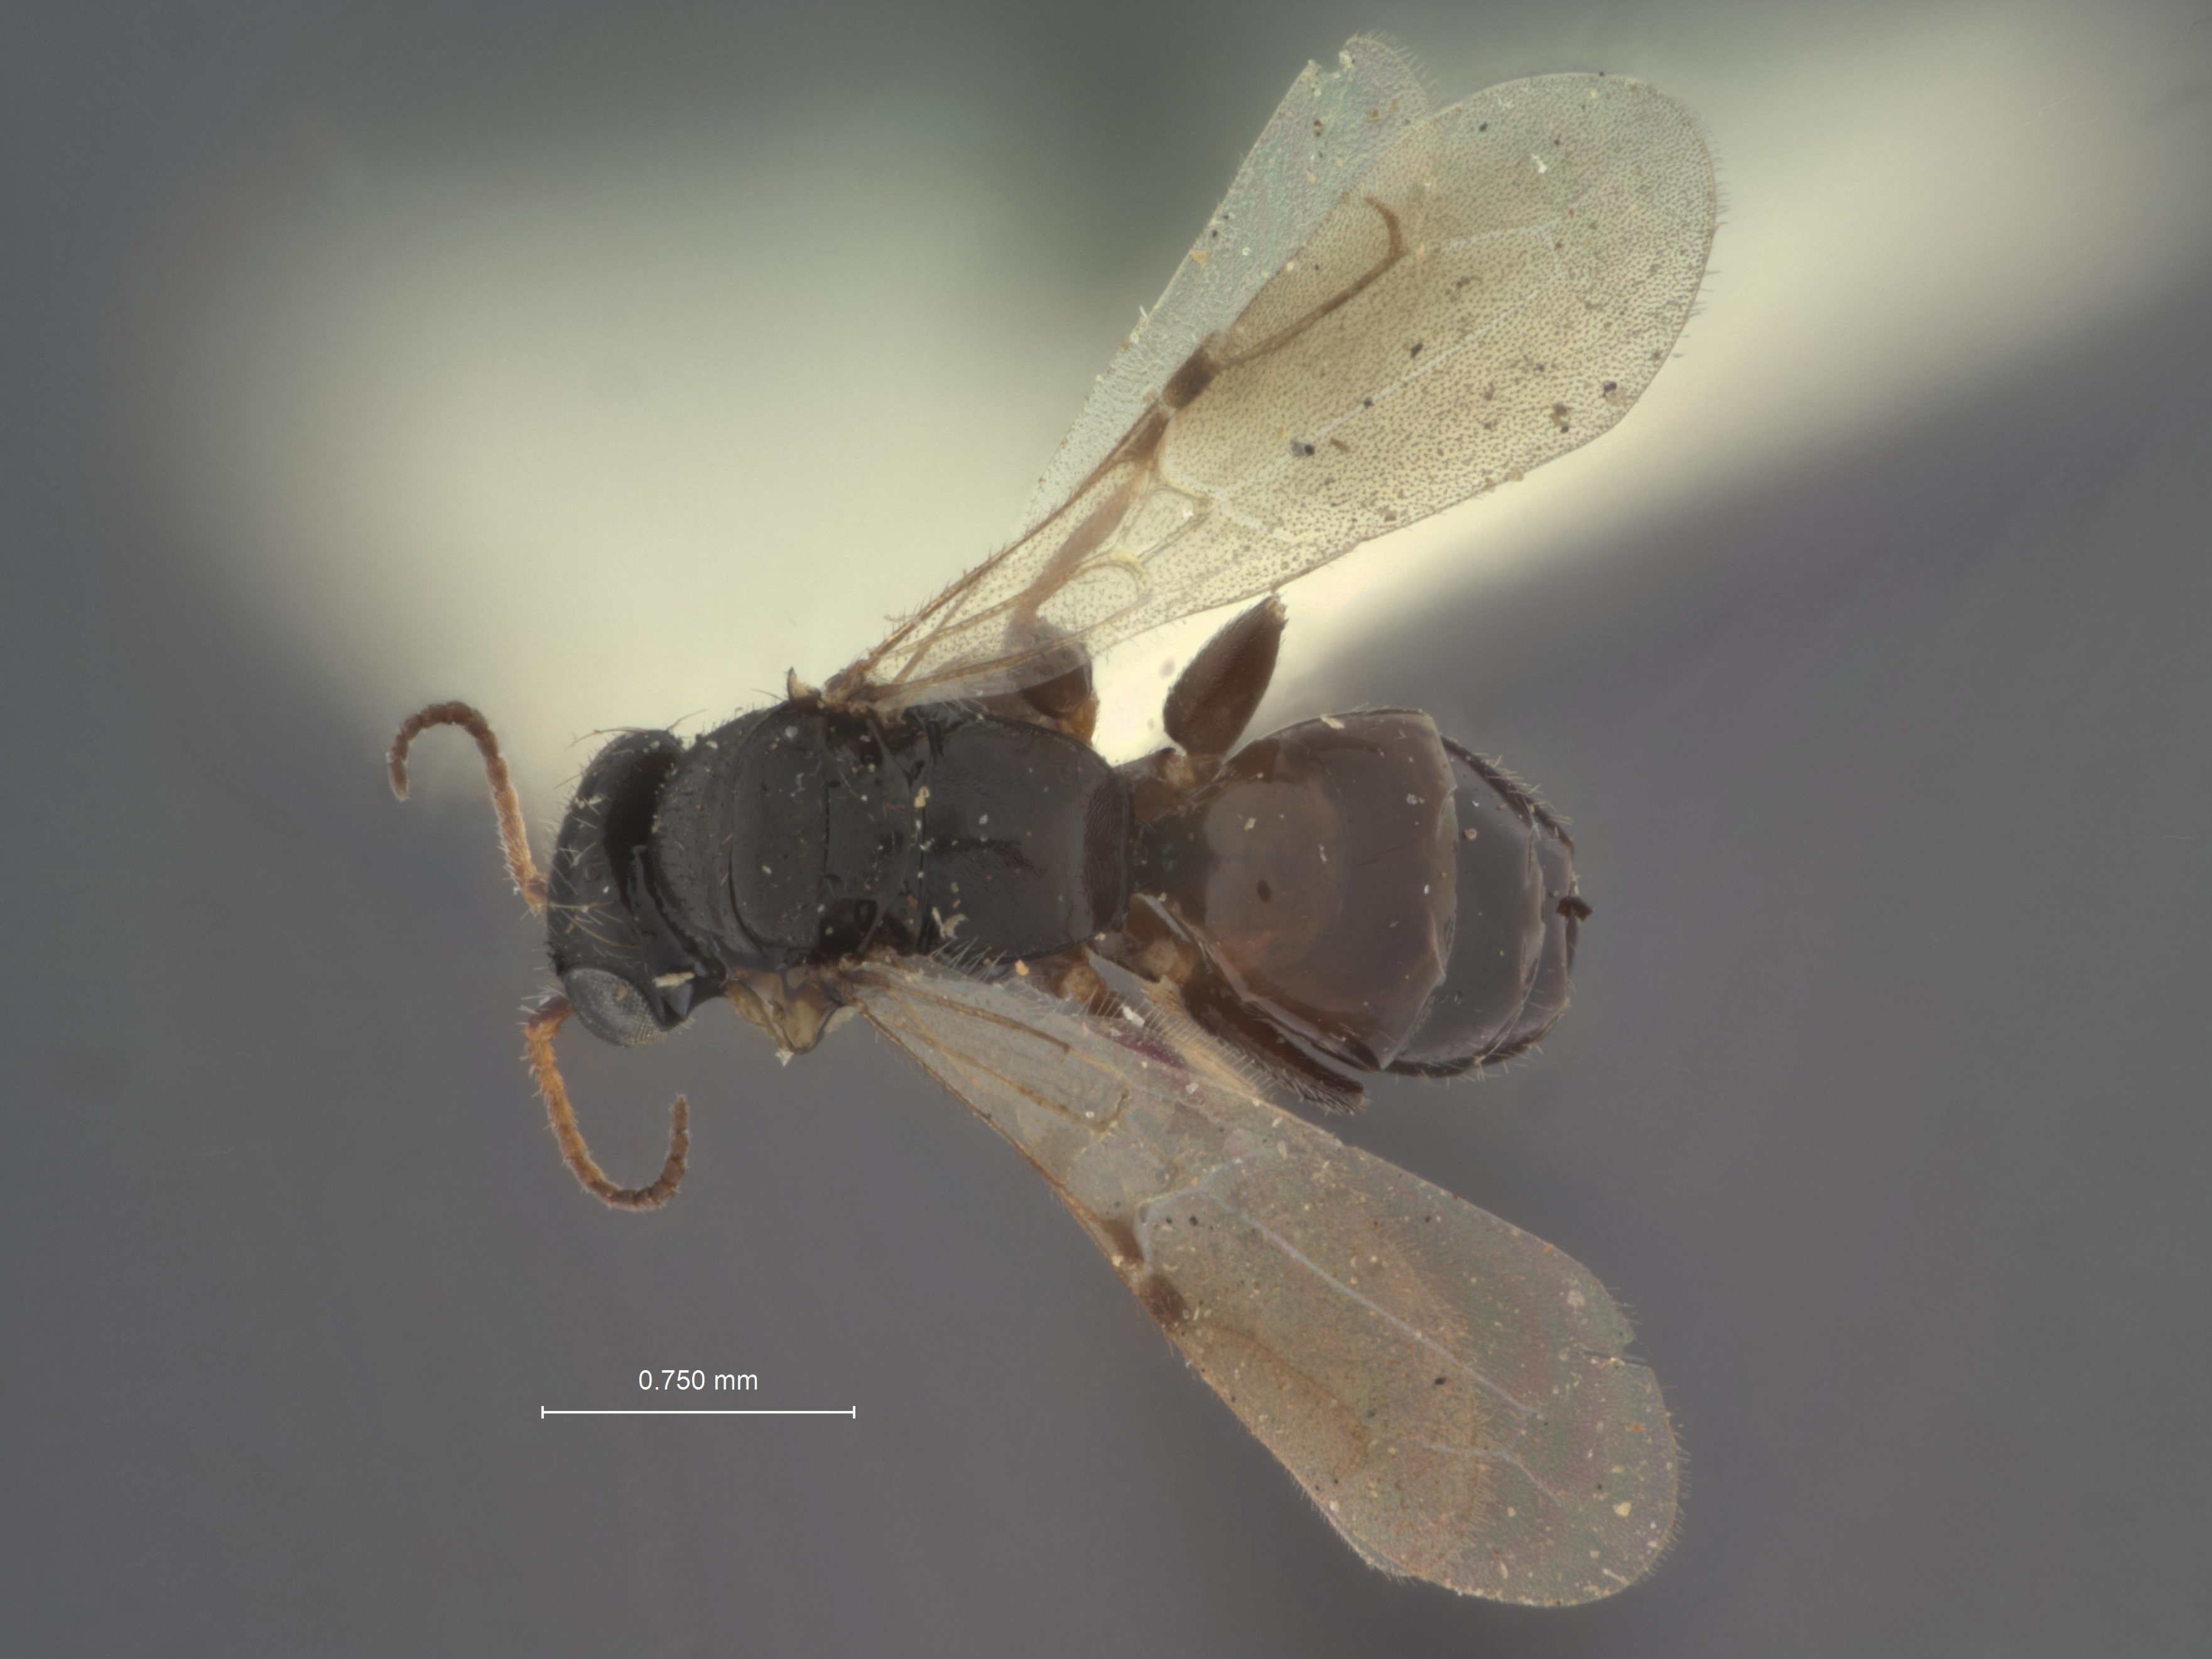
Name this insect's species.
Perisierola angulata
